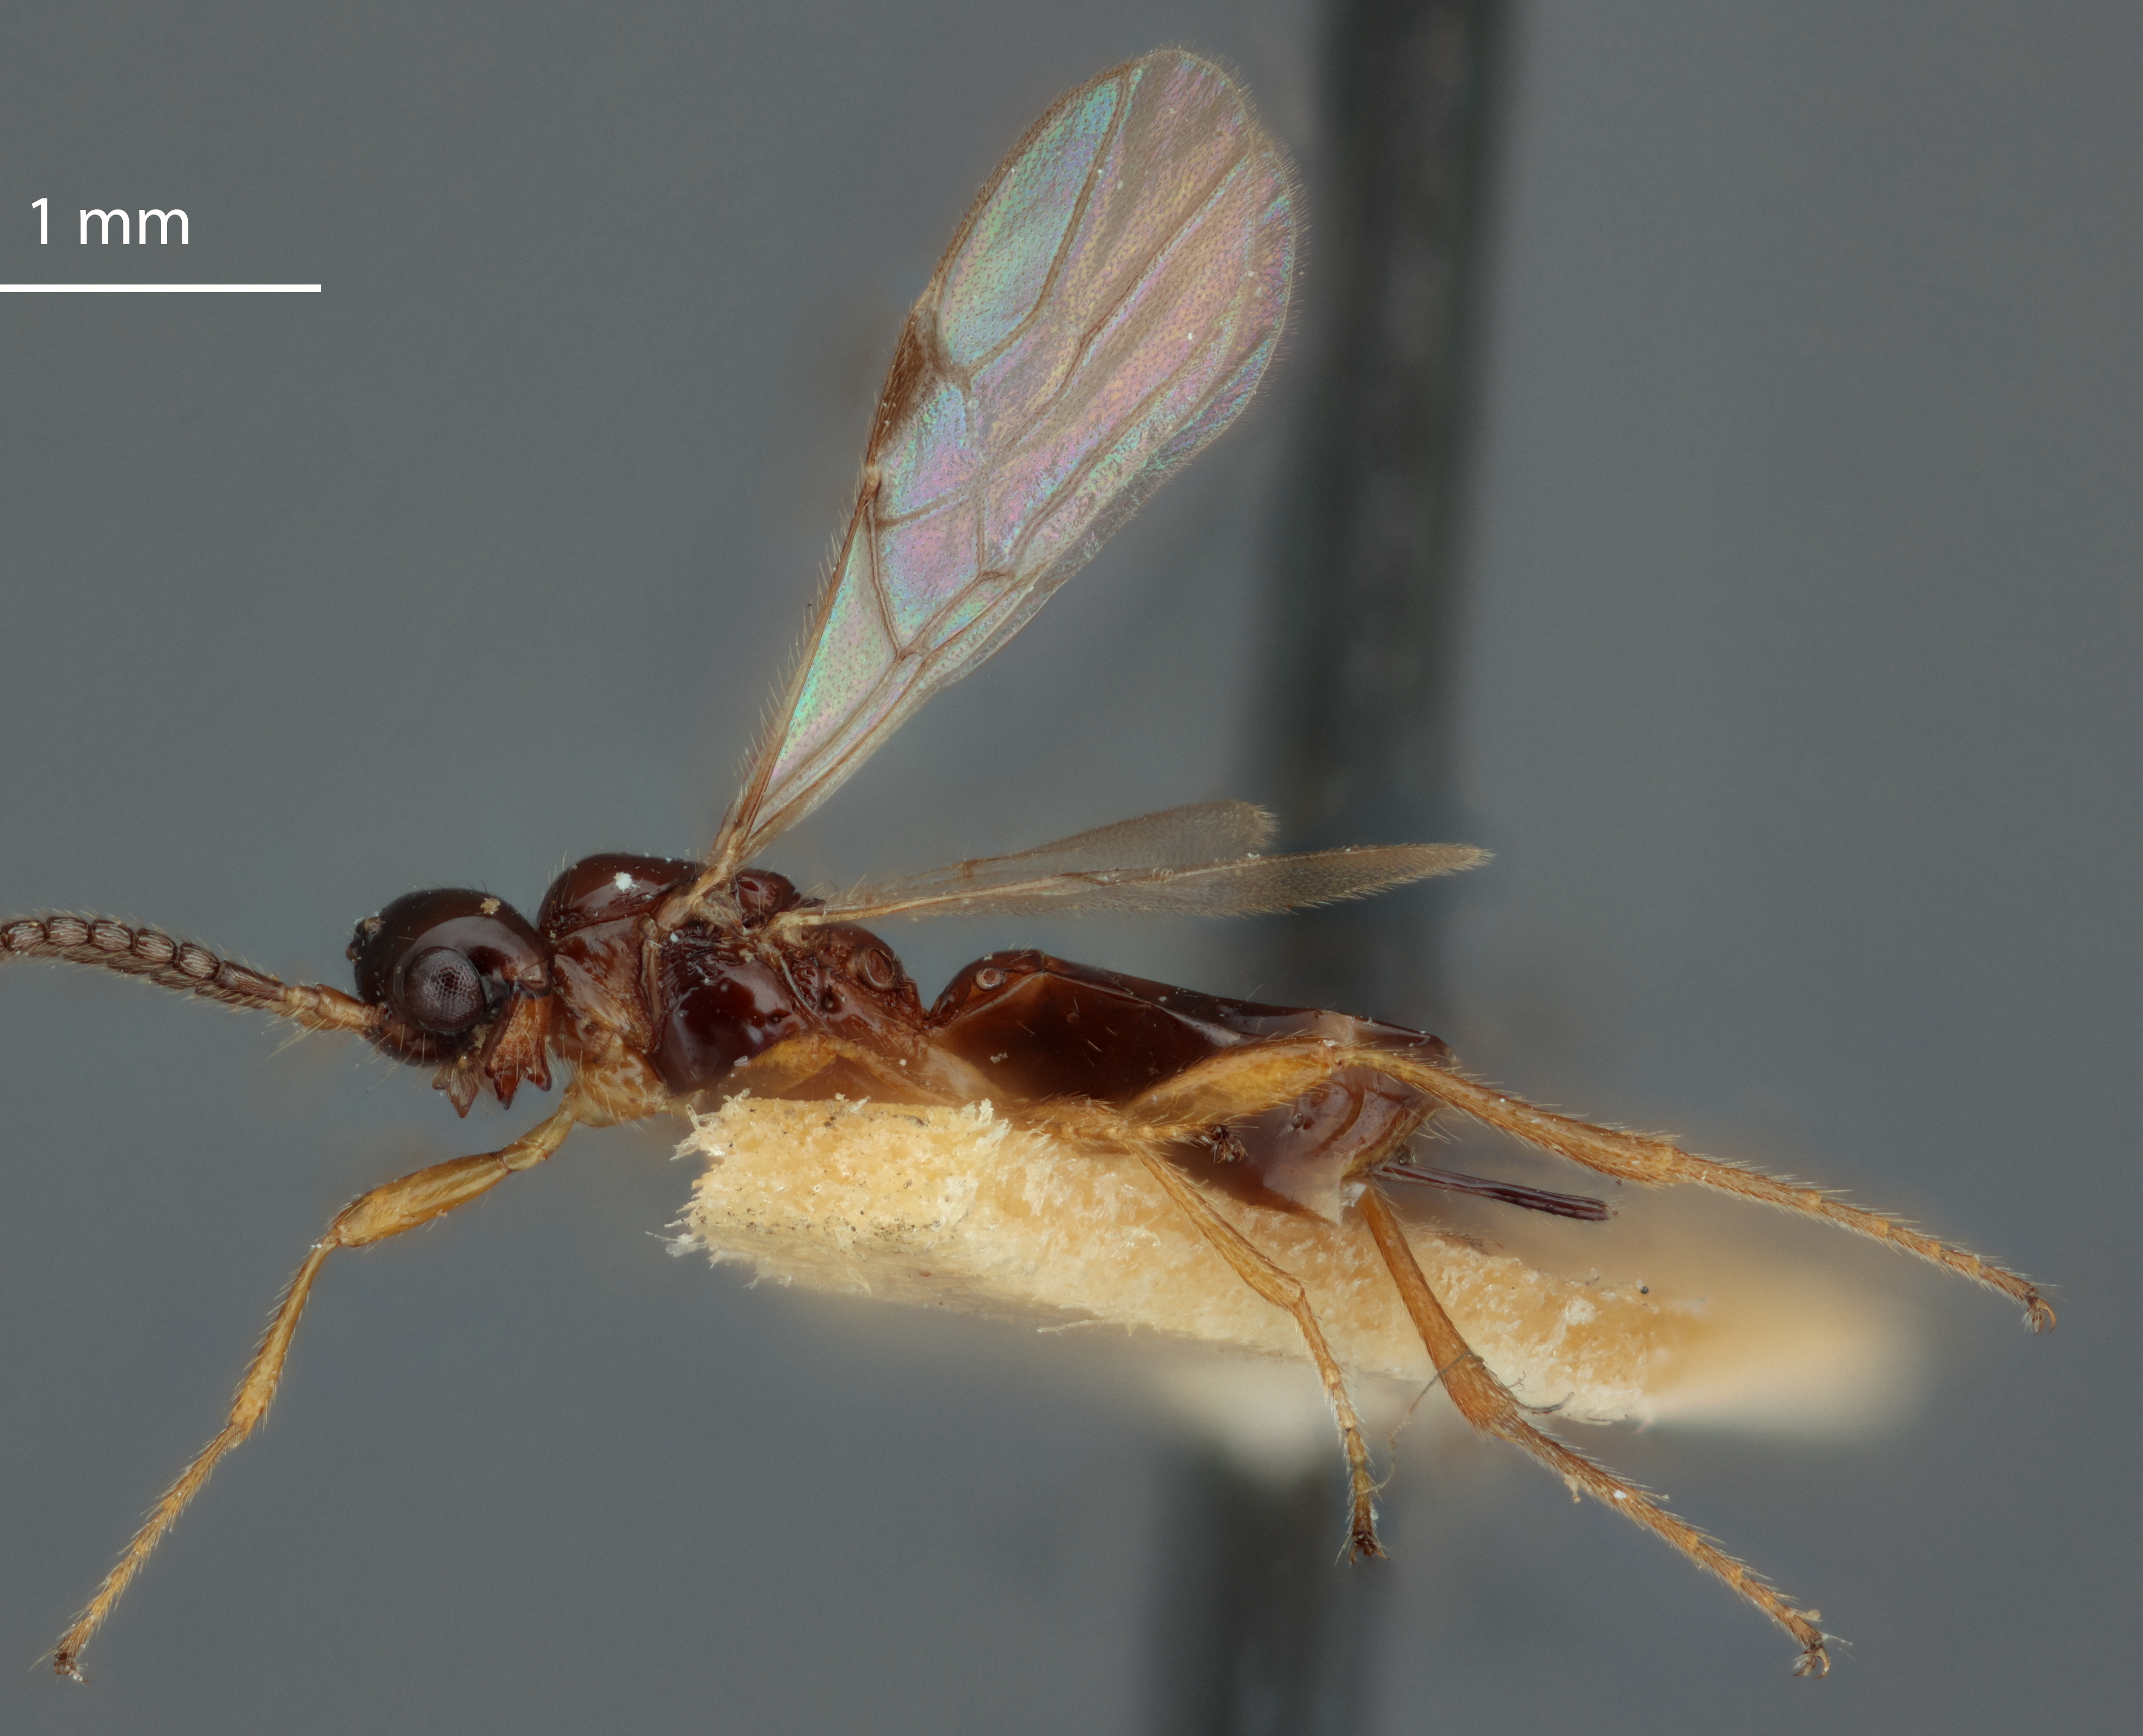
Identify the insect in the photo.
Pneumosema stigmaticum
